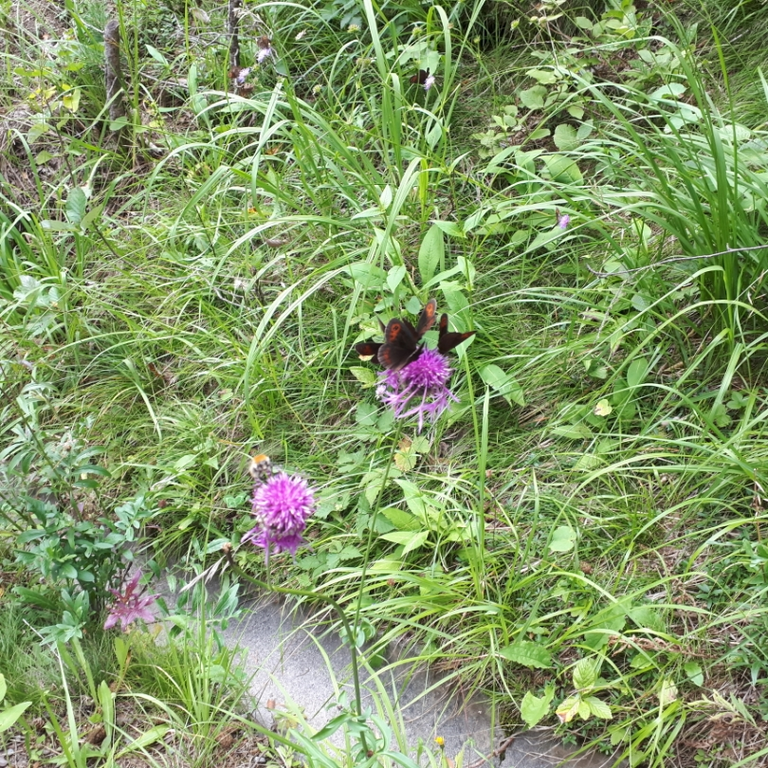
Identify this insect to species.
Erebia aethiops
